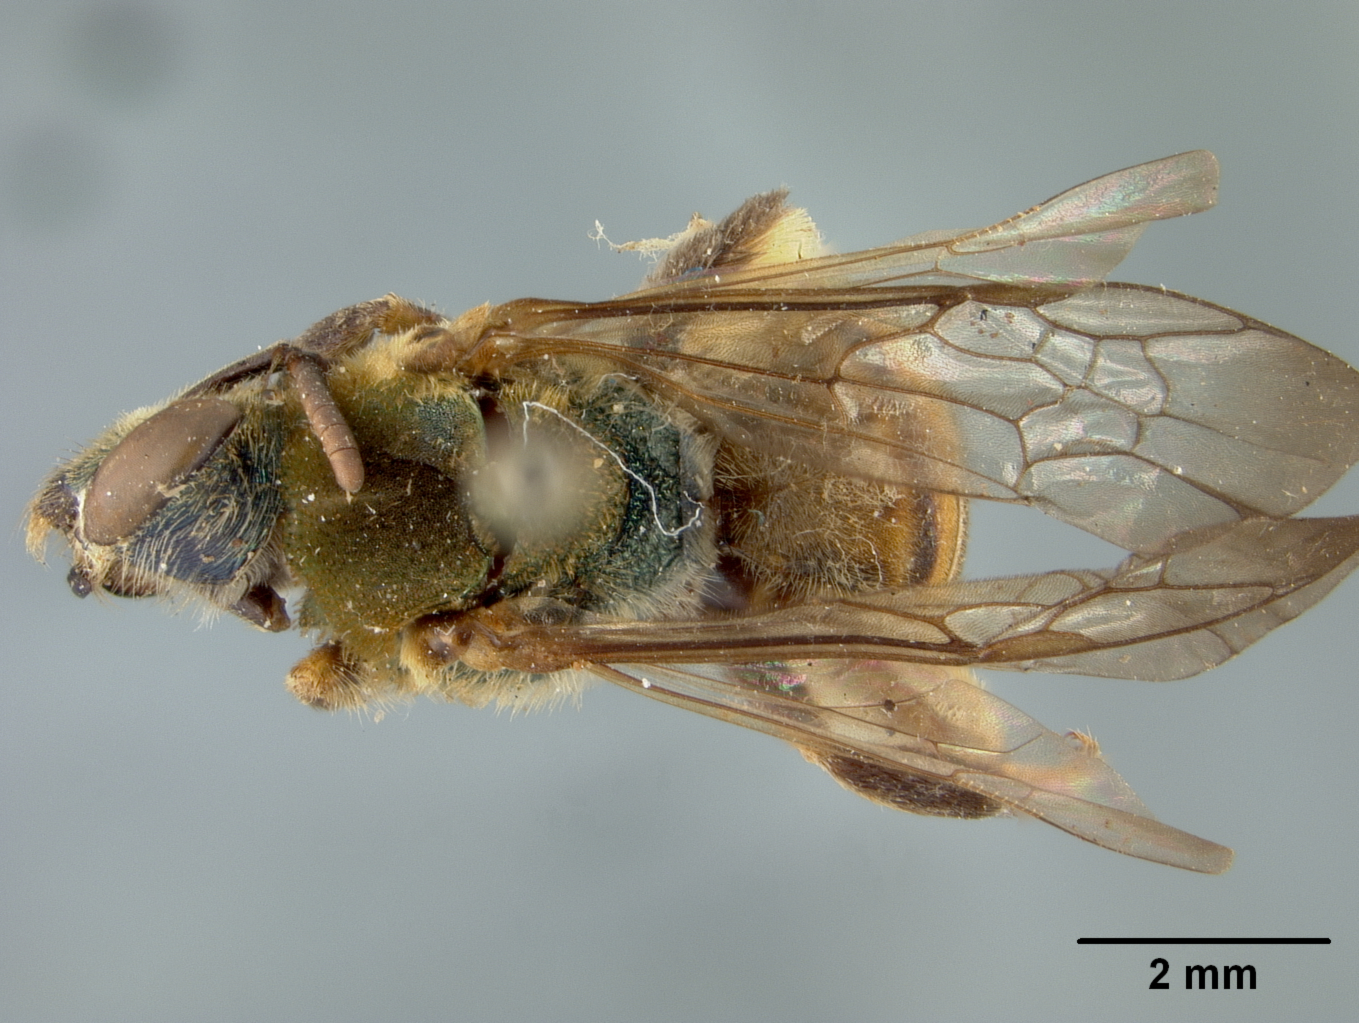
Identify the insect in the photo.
Agapostemon heterurus
